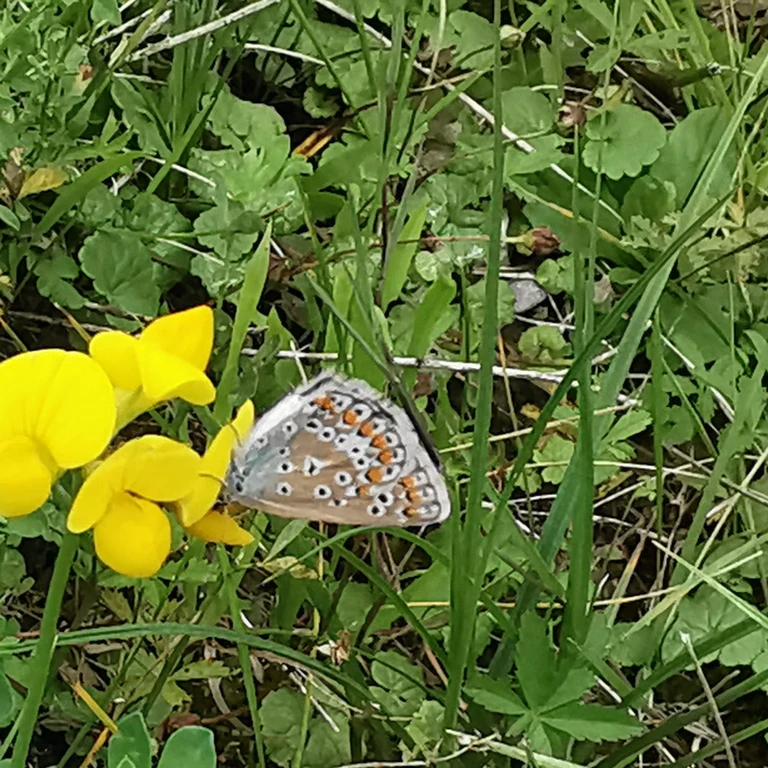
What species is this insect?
Polyommatus icarus
